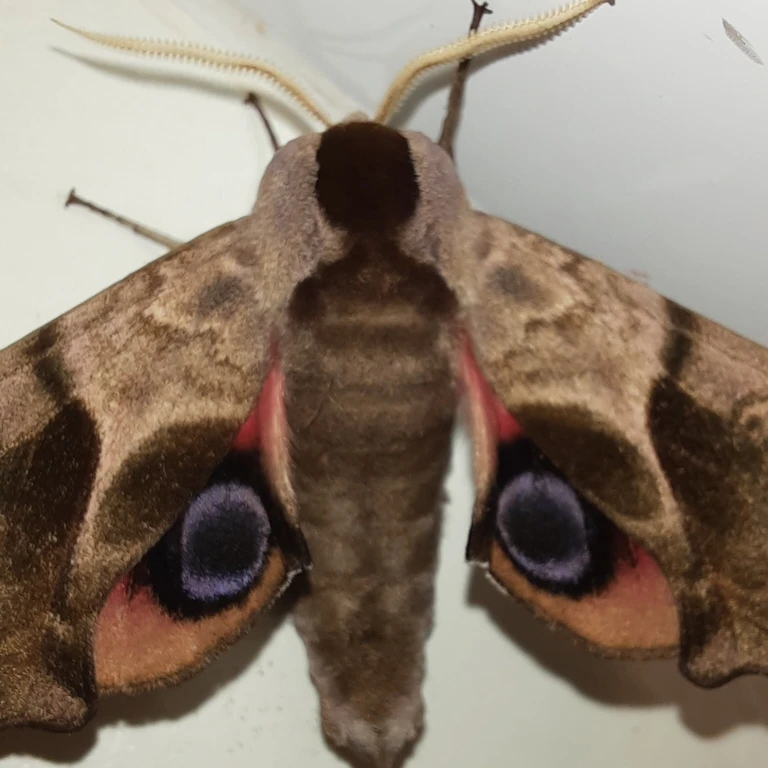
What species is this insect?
Smerinthus ocellata
